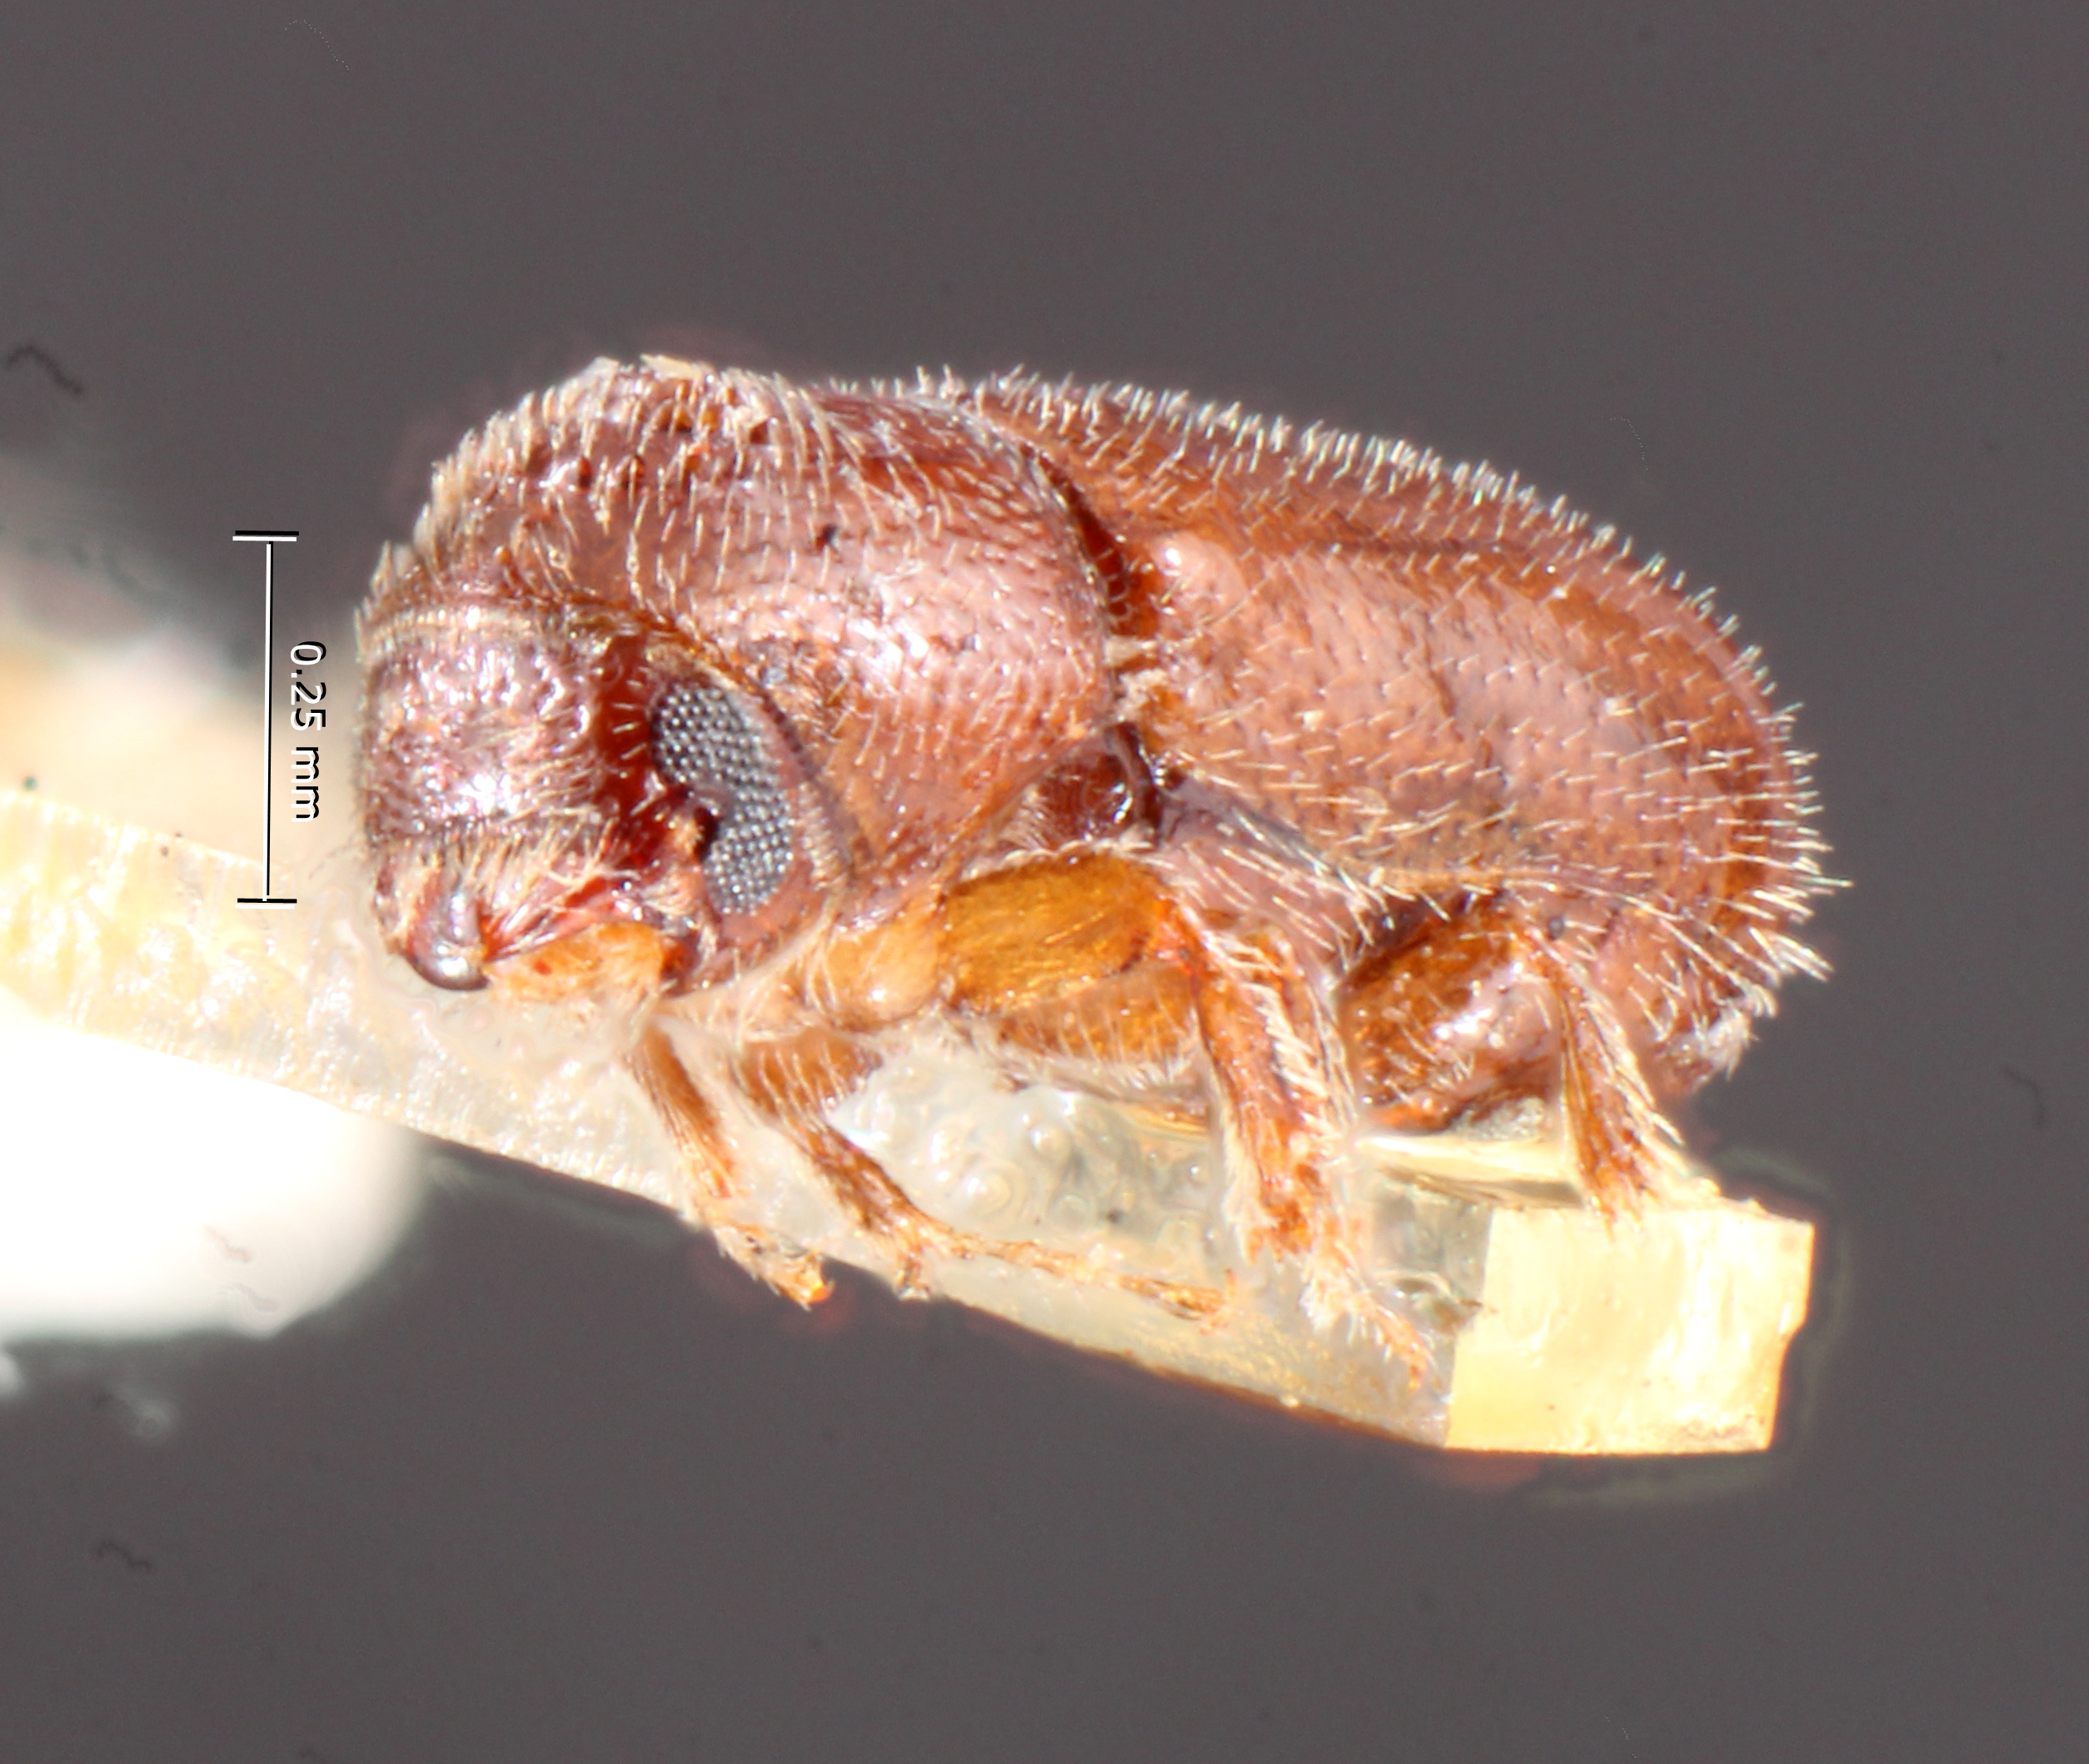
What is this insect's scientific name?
Pityophthorus socius
